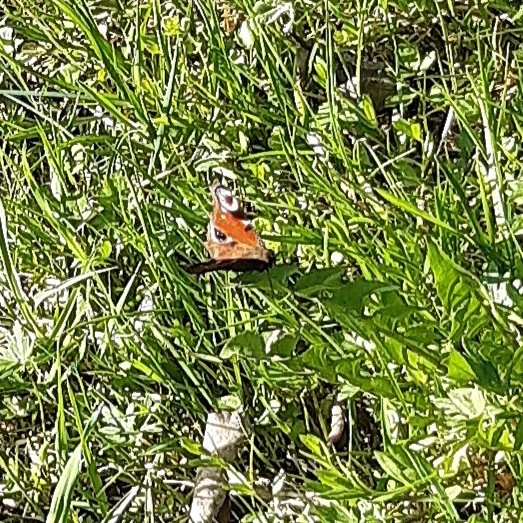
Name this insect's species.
Aglais io
